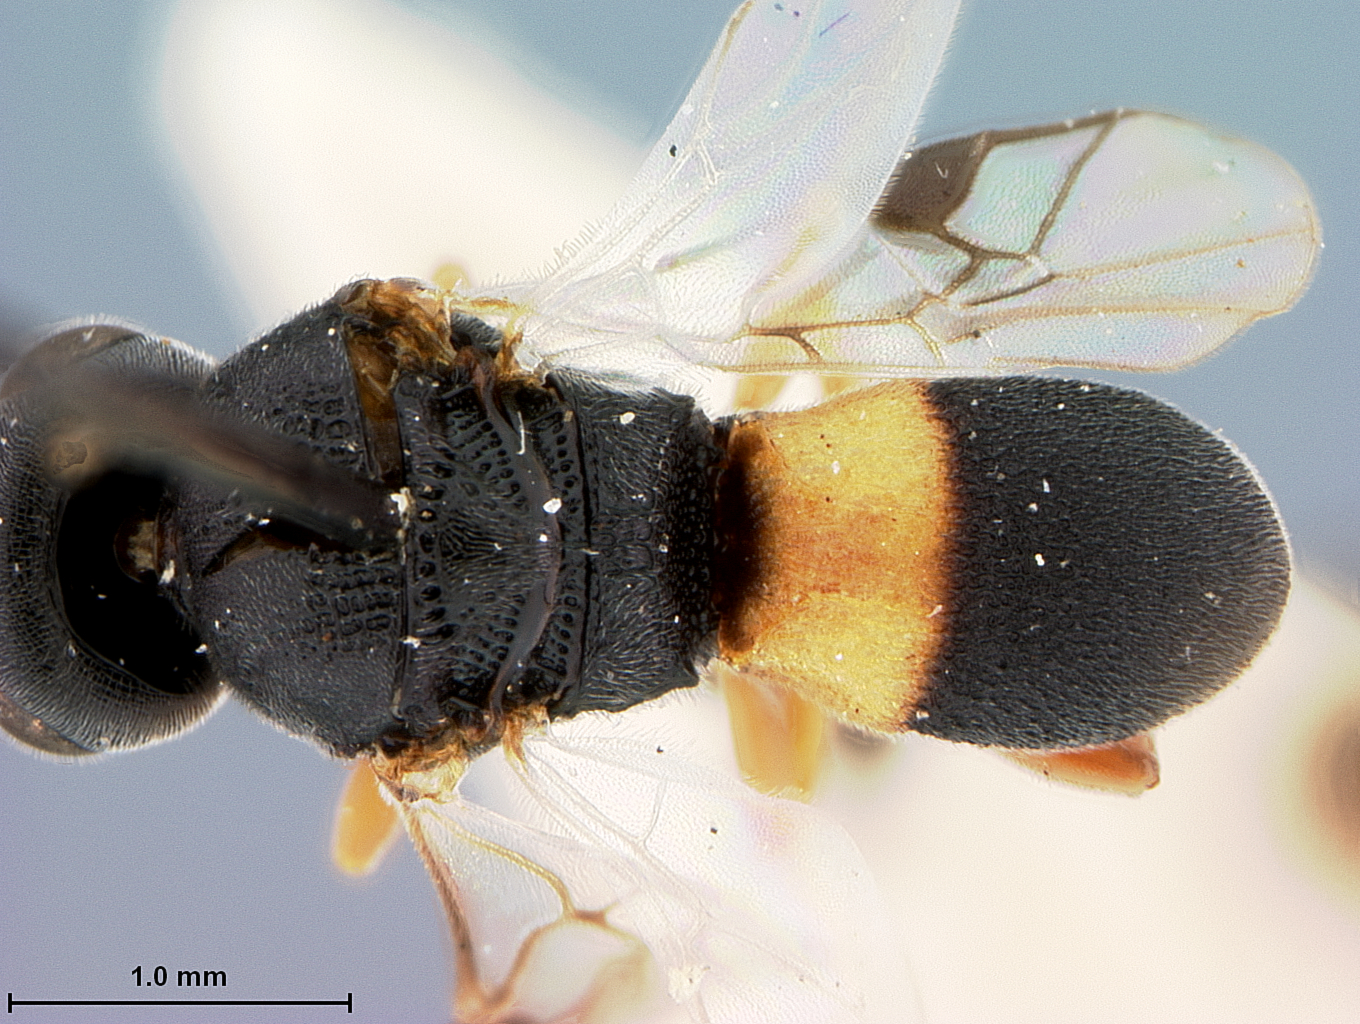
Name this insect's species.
Chelonus audeodiae
